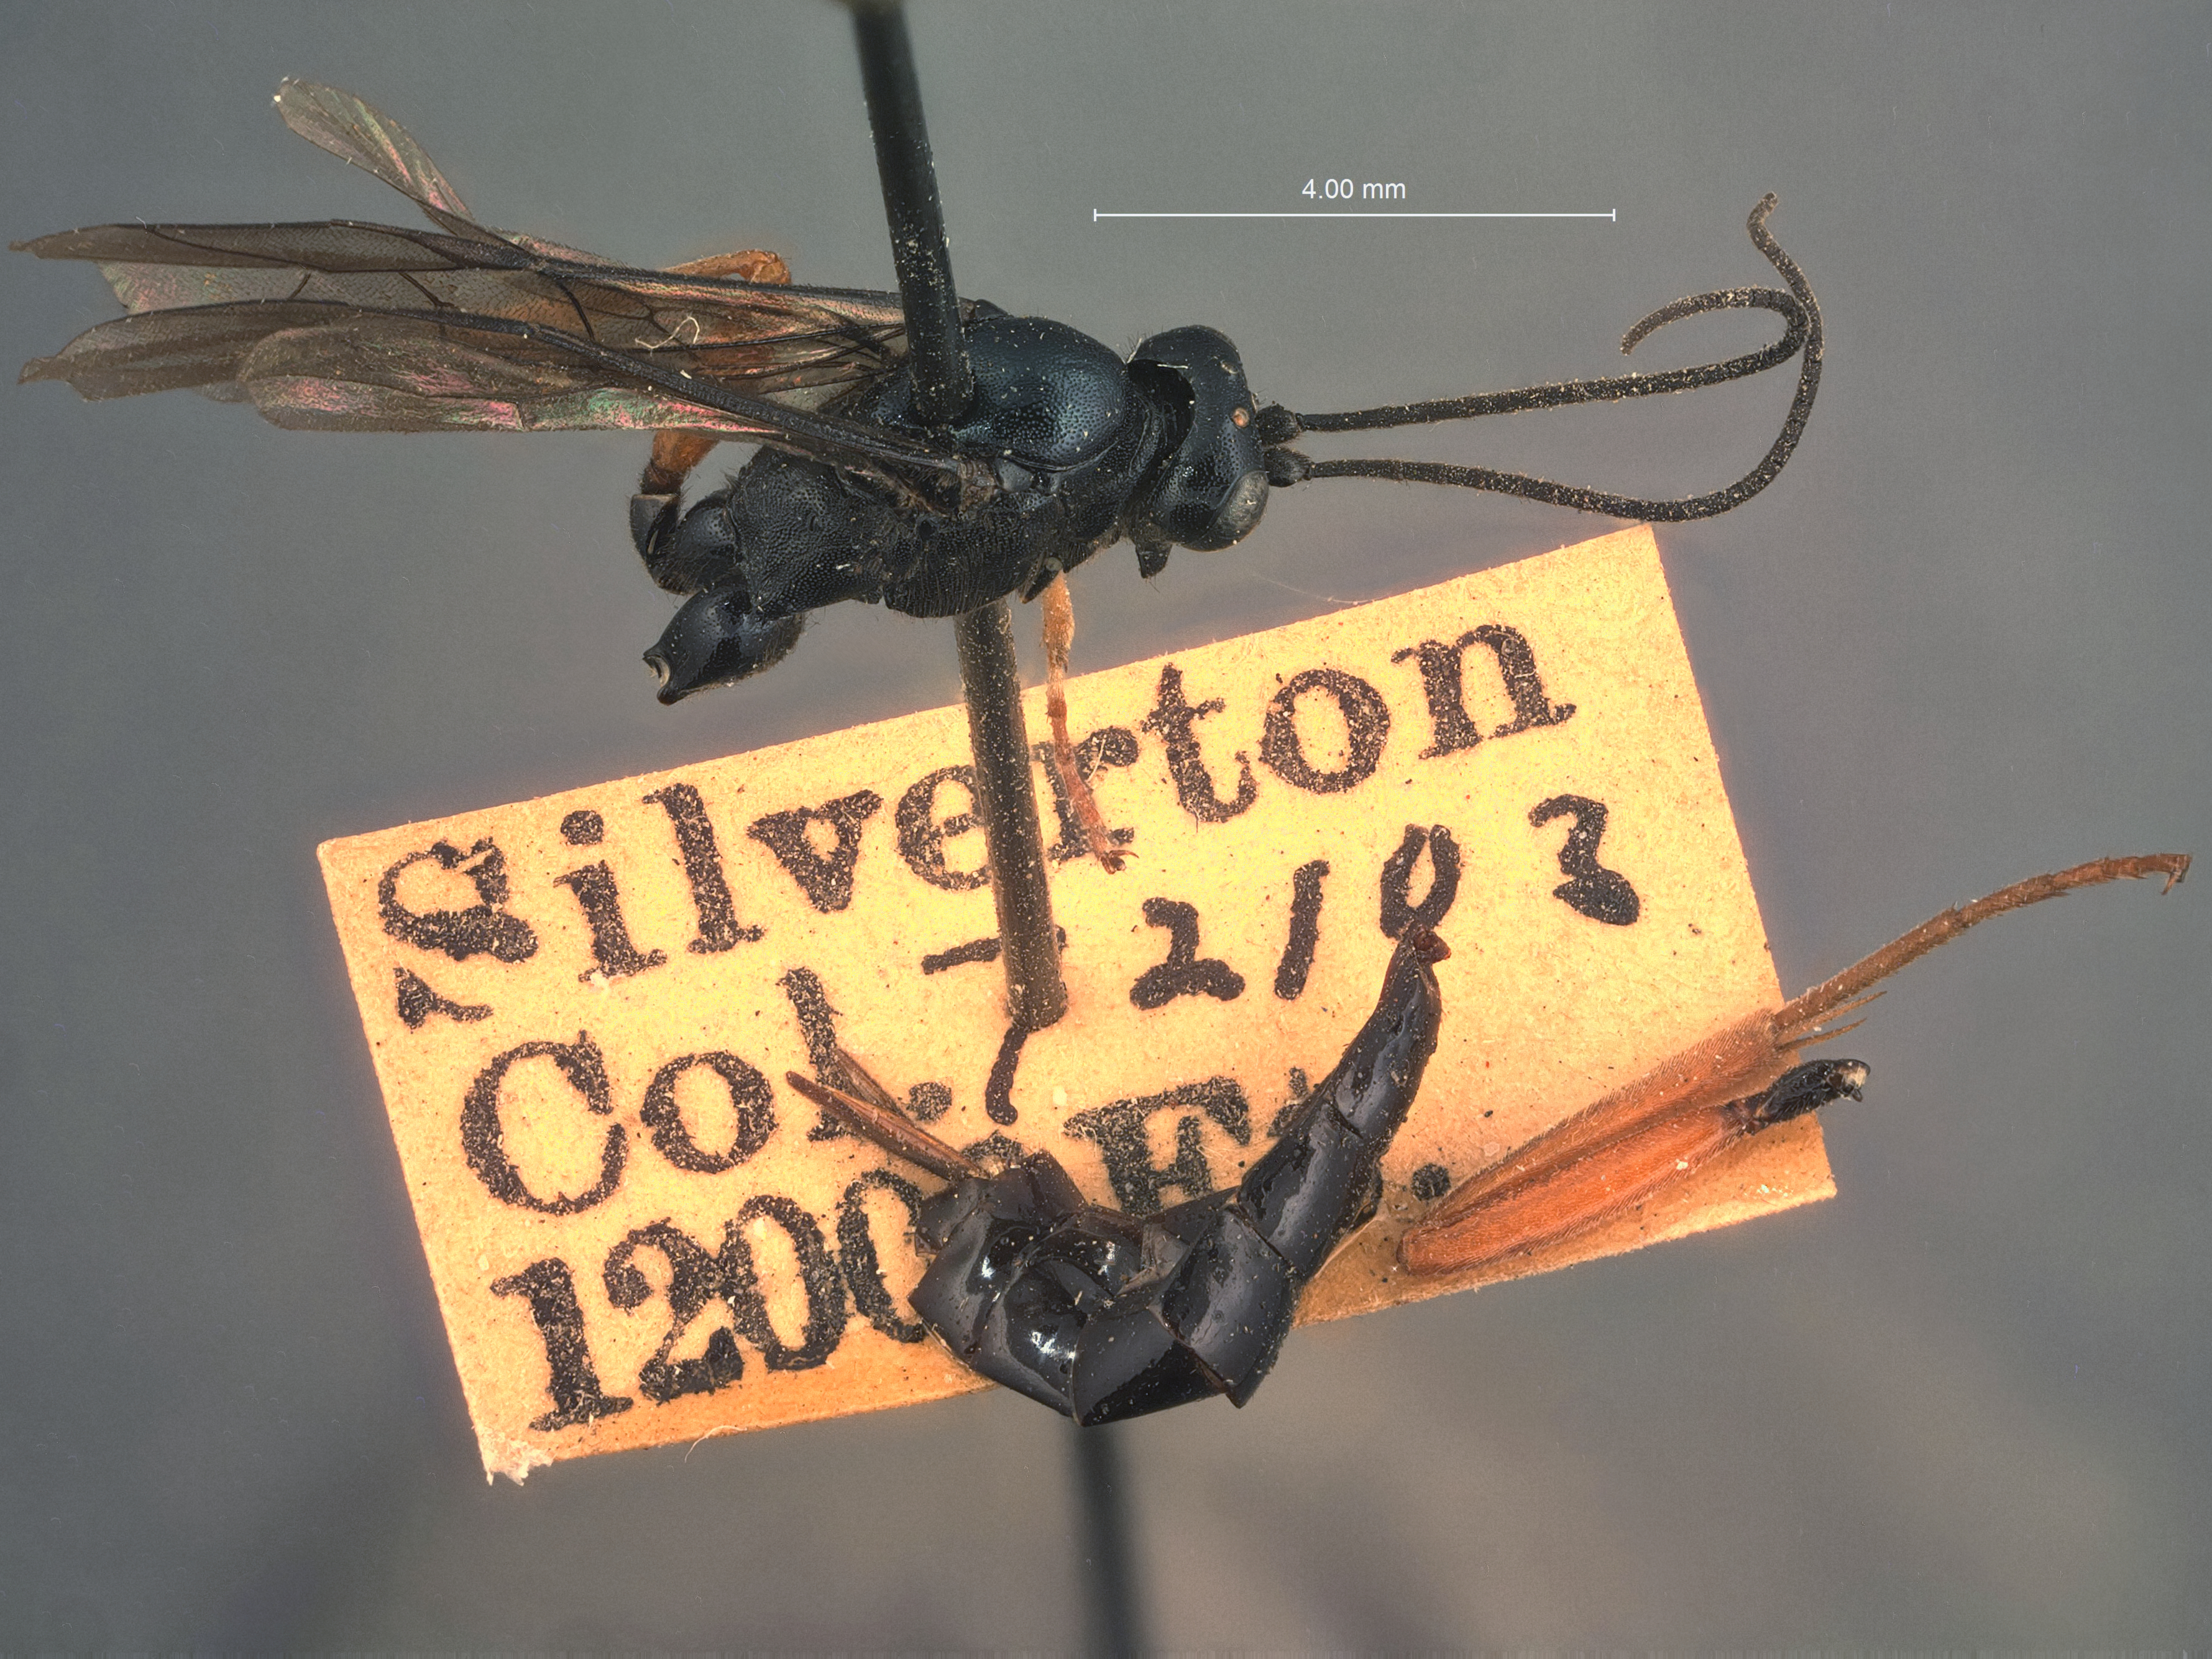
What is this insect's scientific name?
Exetastes alticola
